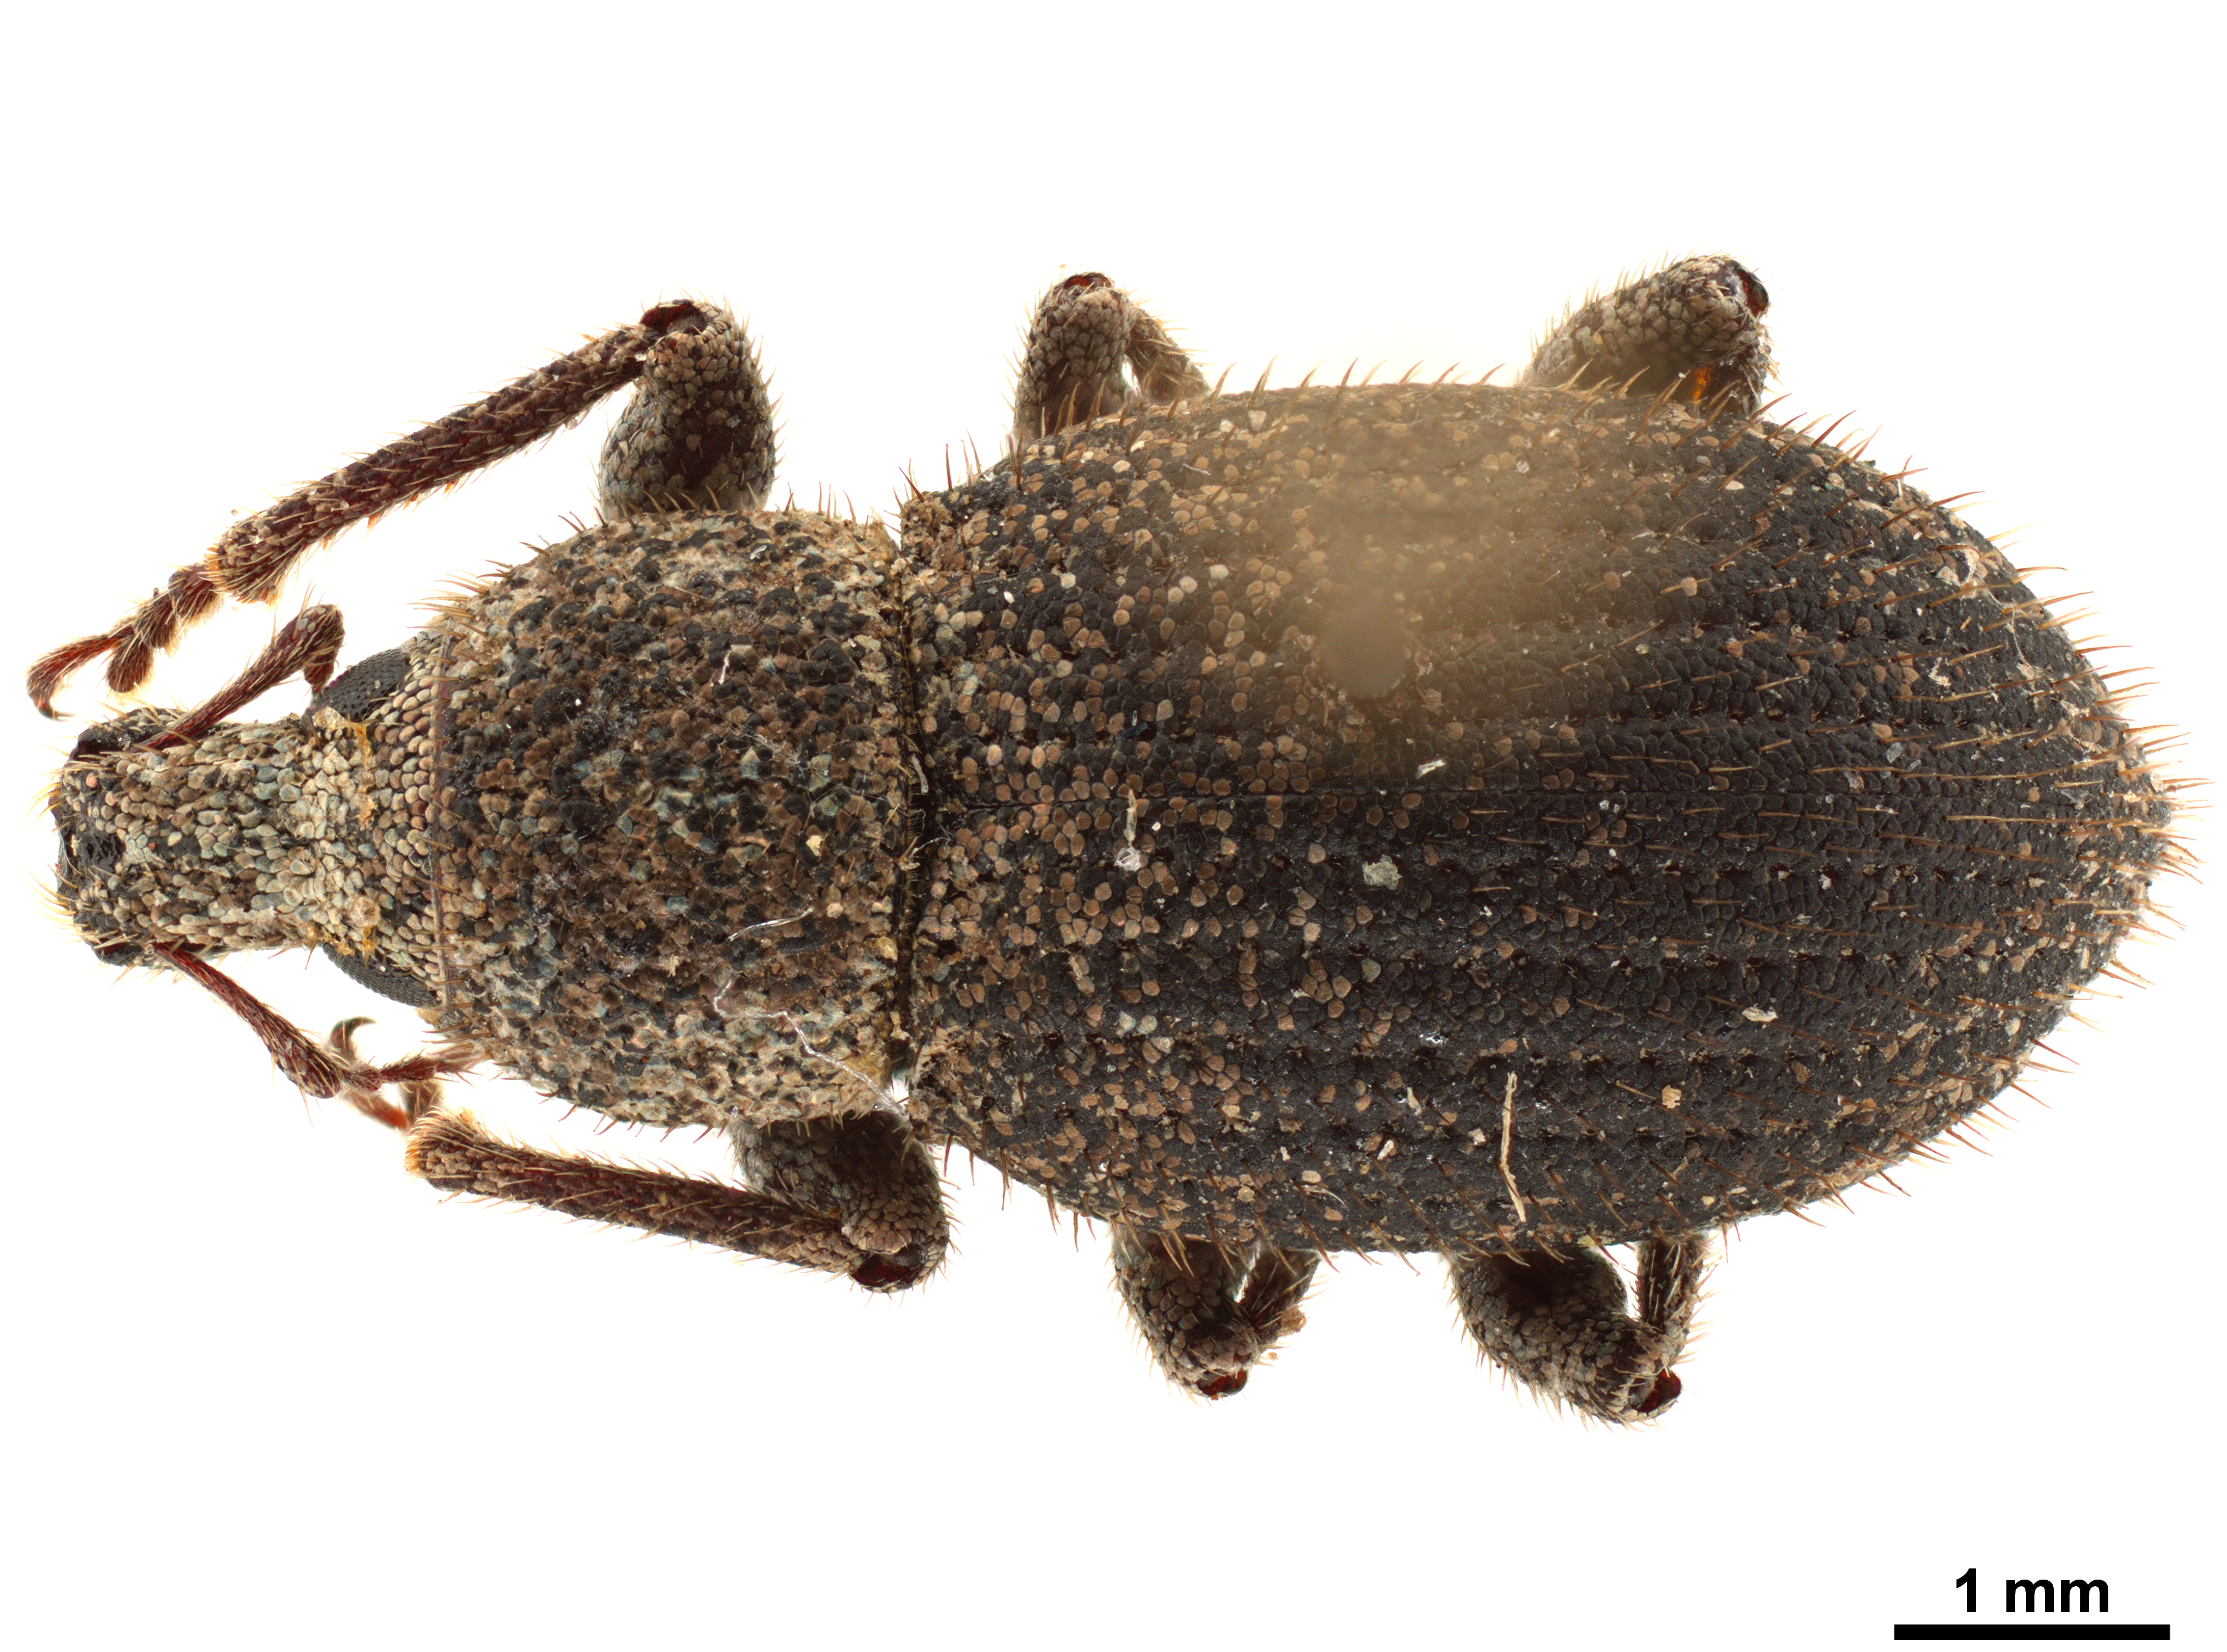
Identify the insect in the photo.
Anametis subfusca
